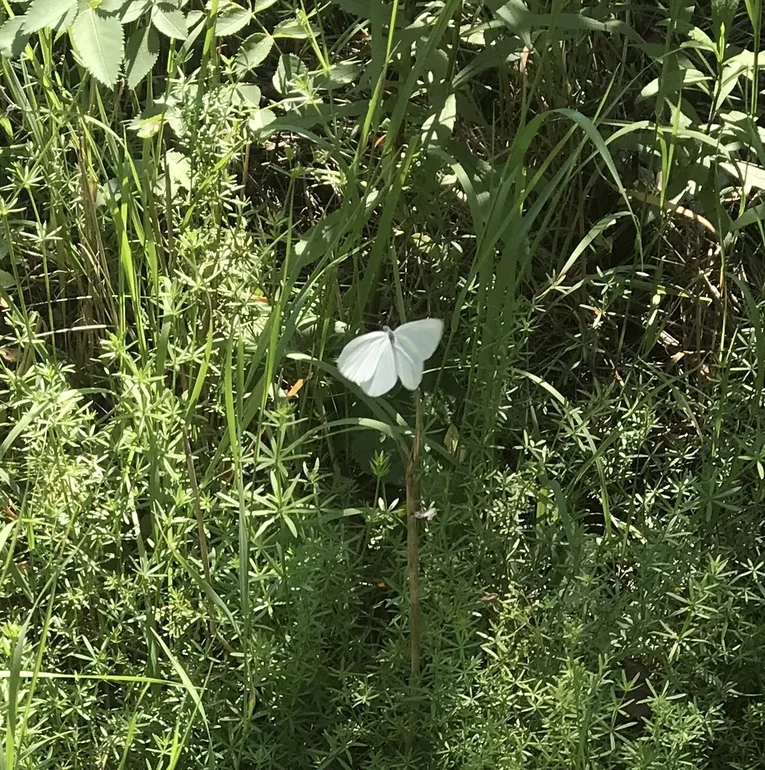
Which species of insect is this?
Leptidea sinapis/juvernica
